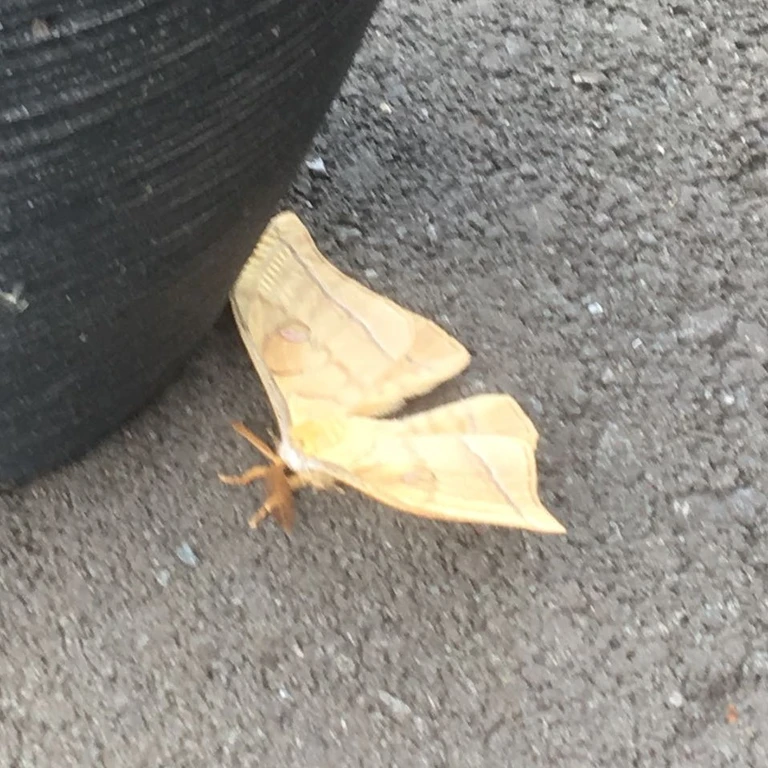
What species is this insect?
Antheraea yamamai
